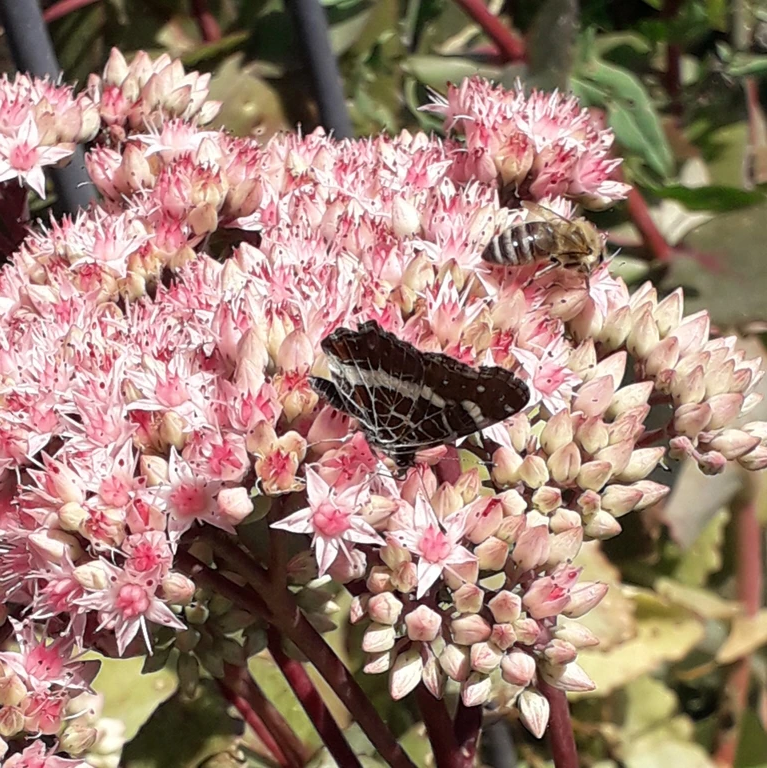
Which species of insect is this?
Araschnia levana
